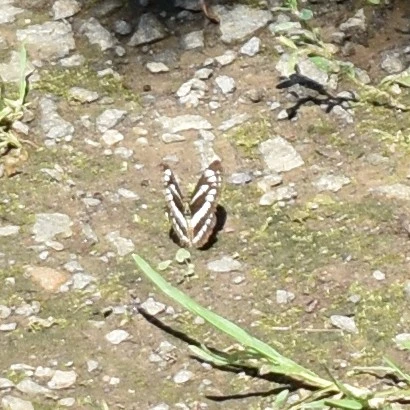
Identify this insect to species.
Neptis sappho
